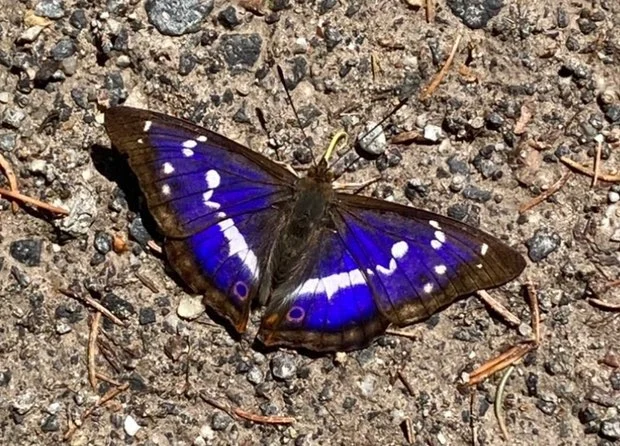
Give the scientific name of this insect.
Apatura iris
